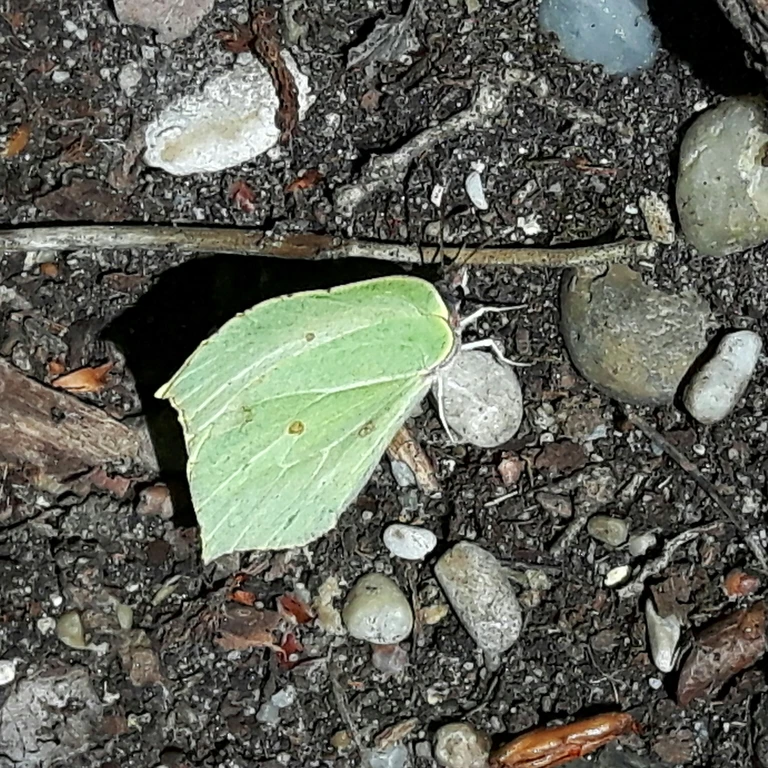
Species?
Gonepteryx rhamni
